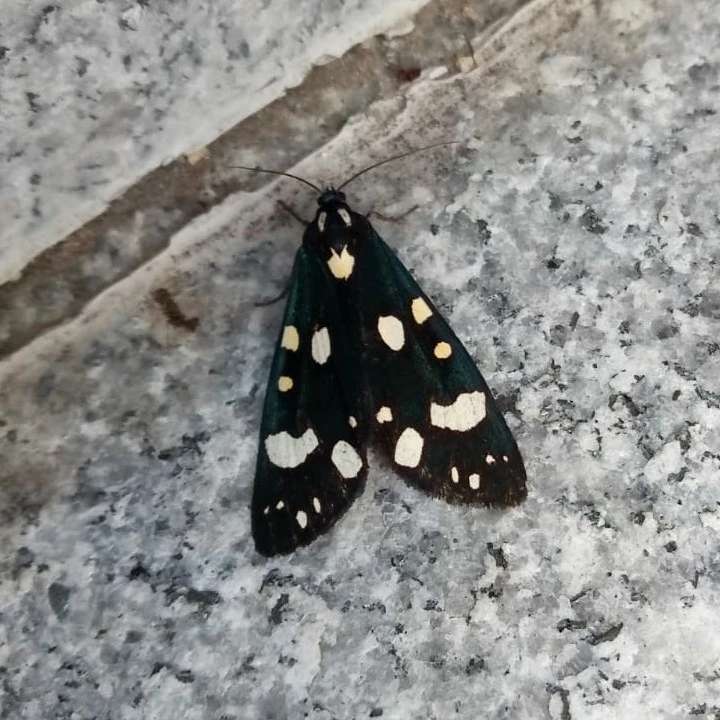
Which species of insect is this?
Callimorpha dominula
